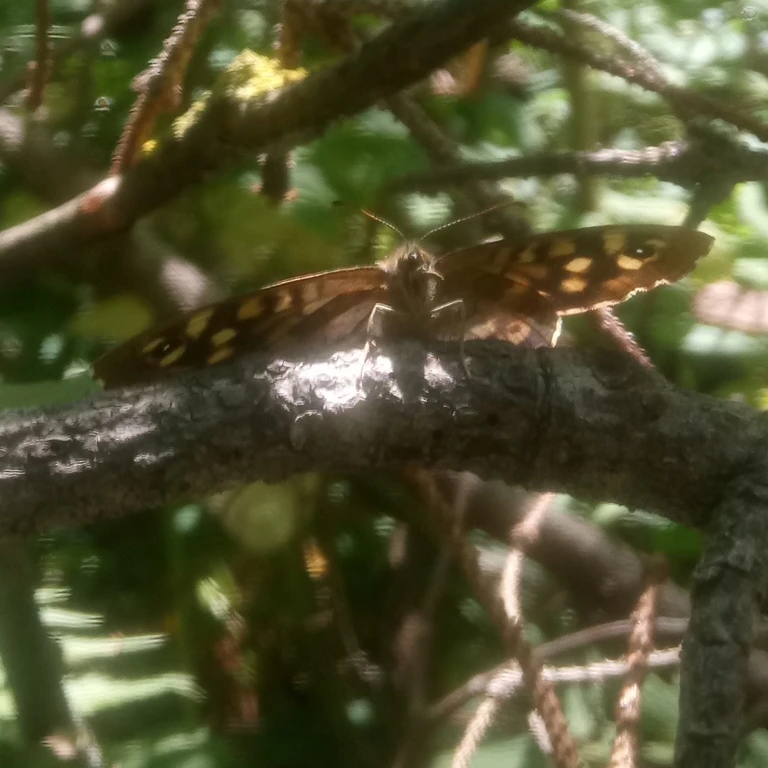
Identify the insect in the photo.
Pararge aegeria
